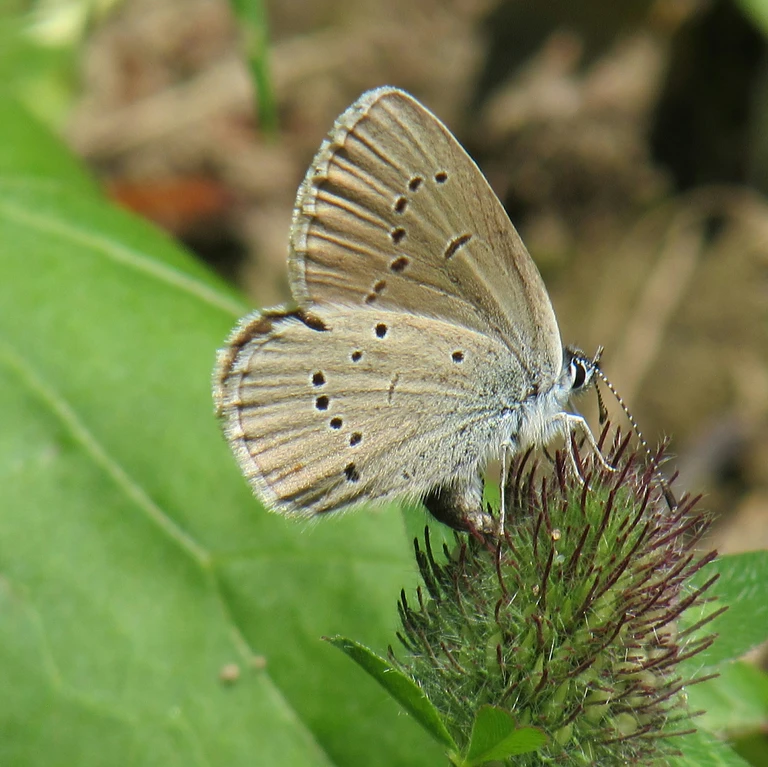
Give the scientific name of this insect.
Cyaniris semiargus
